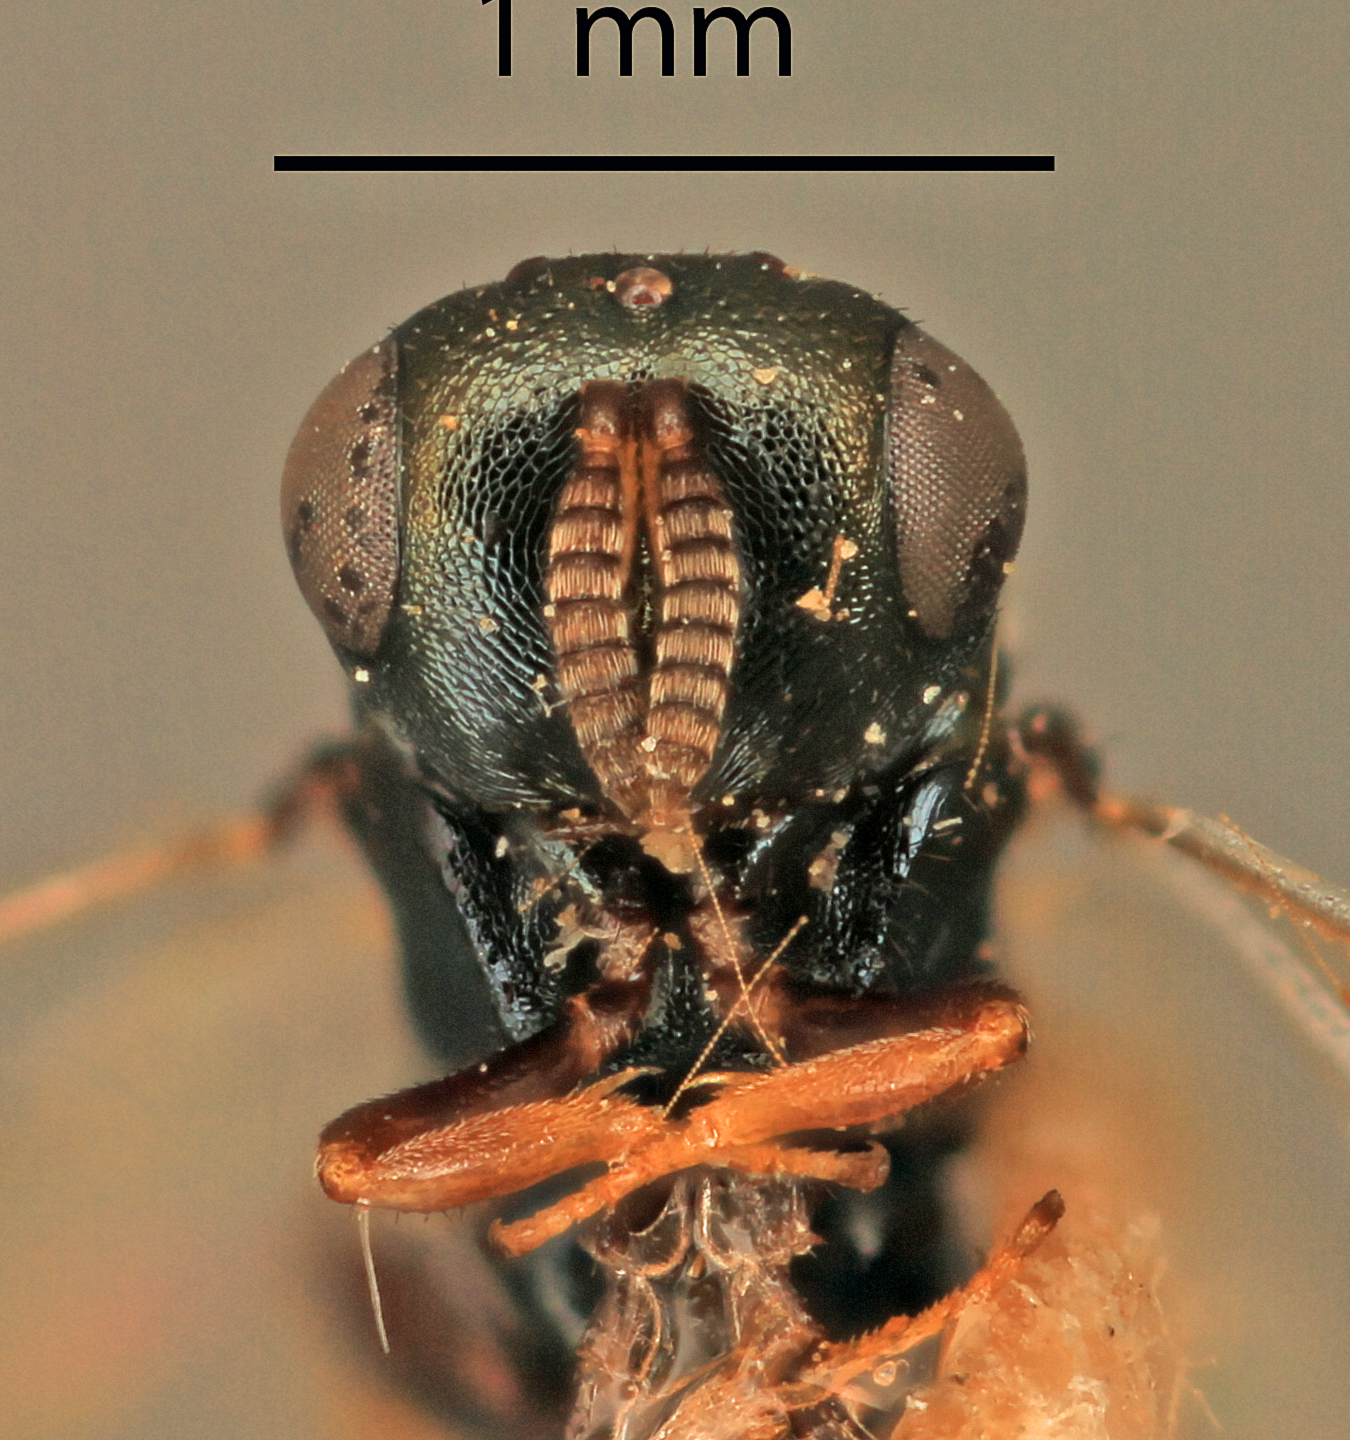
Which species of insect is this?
Ptinocida latipes
